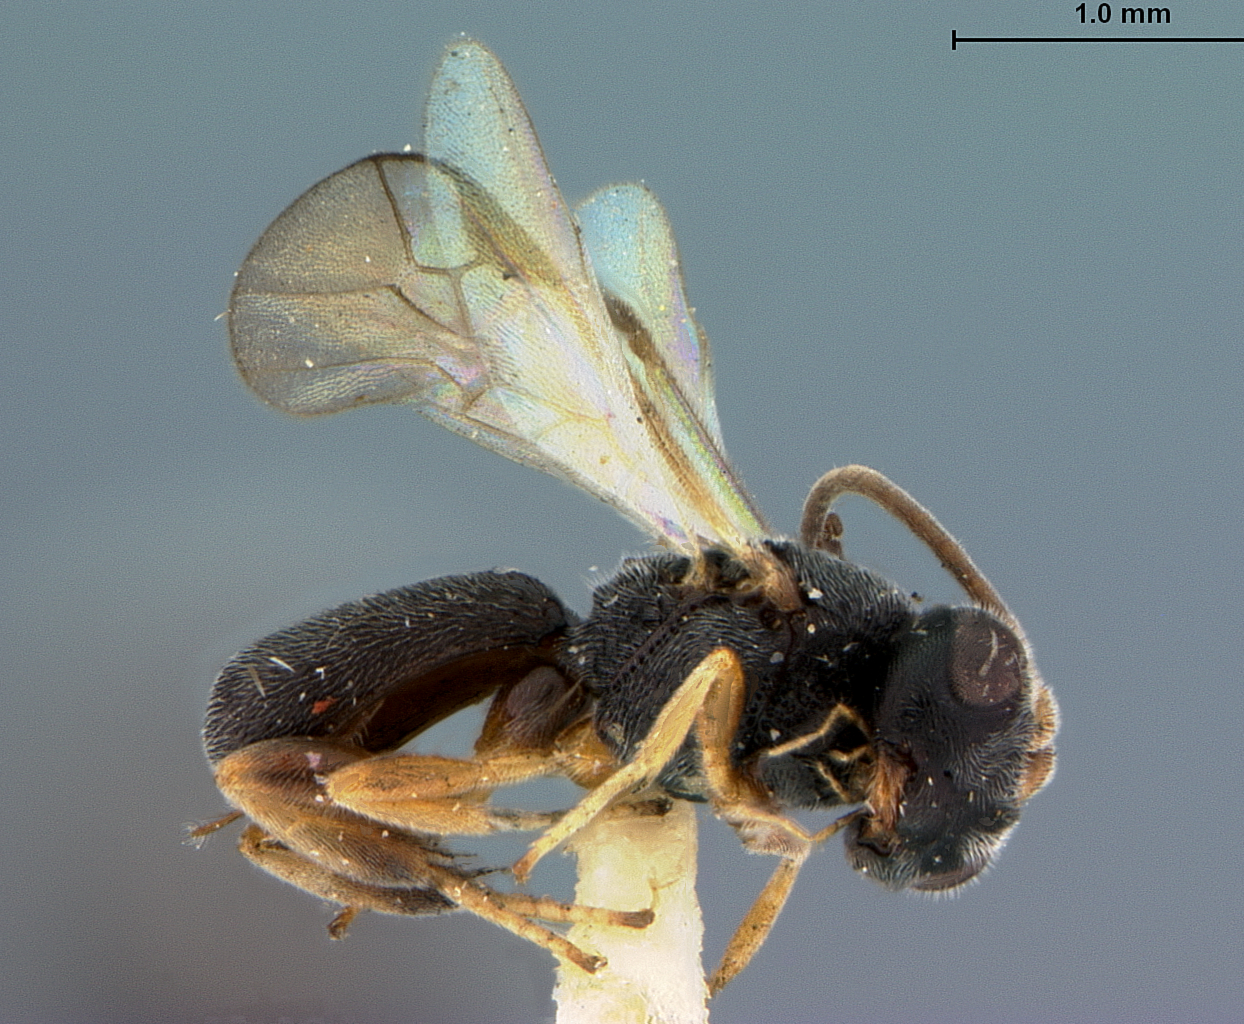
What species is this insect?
Chelonus cushmani
